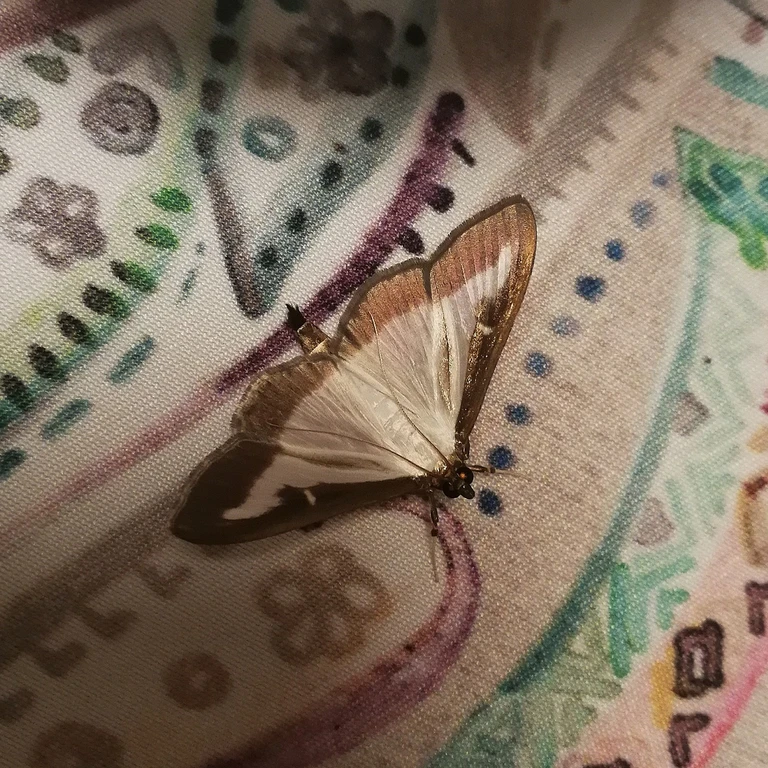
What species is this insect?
Cydalima perspectalis
